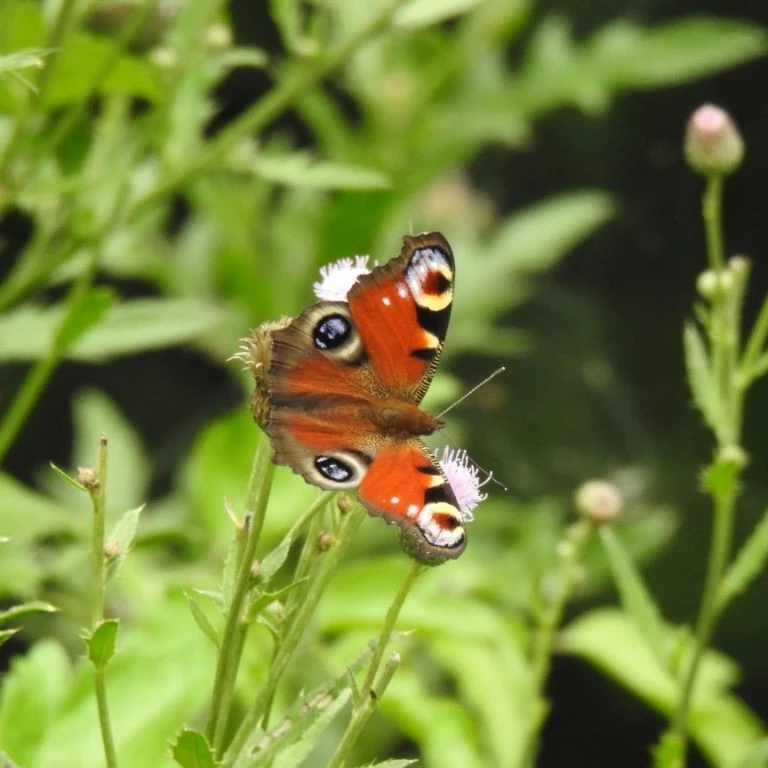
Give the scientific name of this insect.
Aglais io
